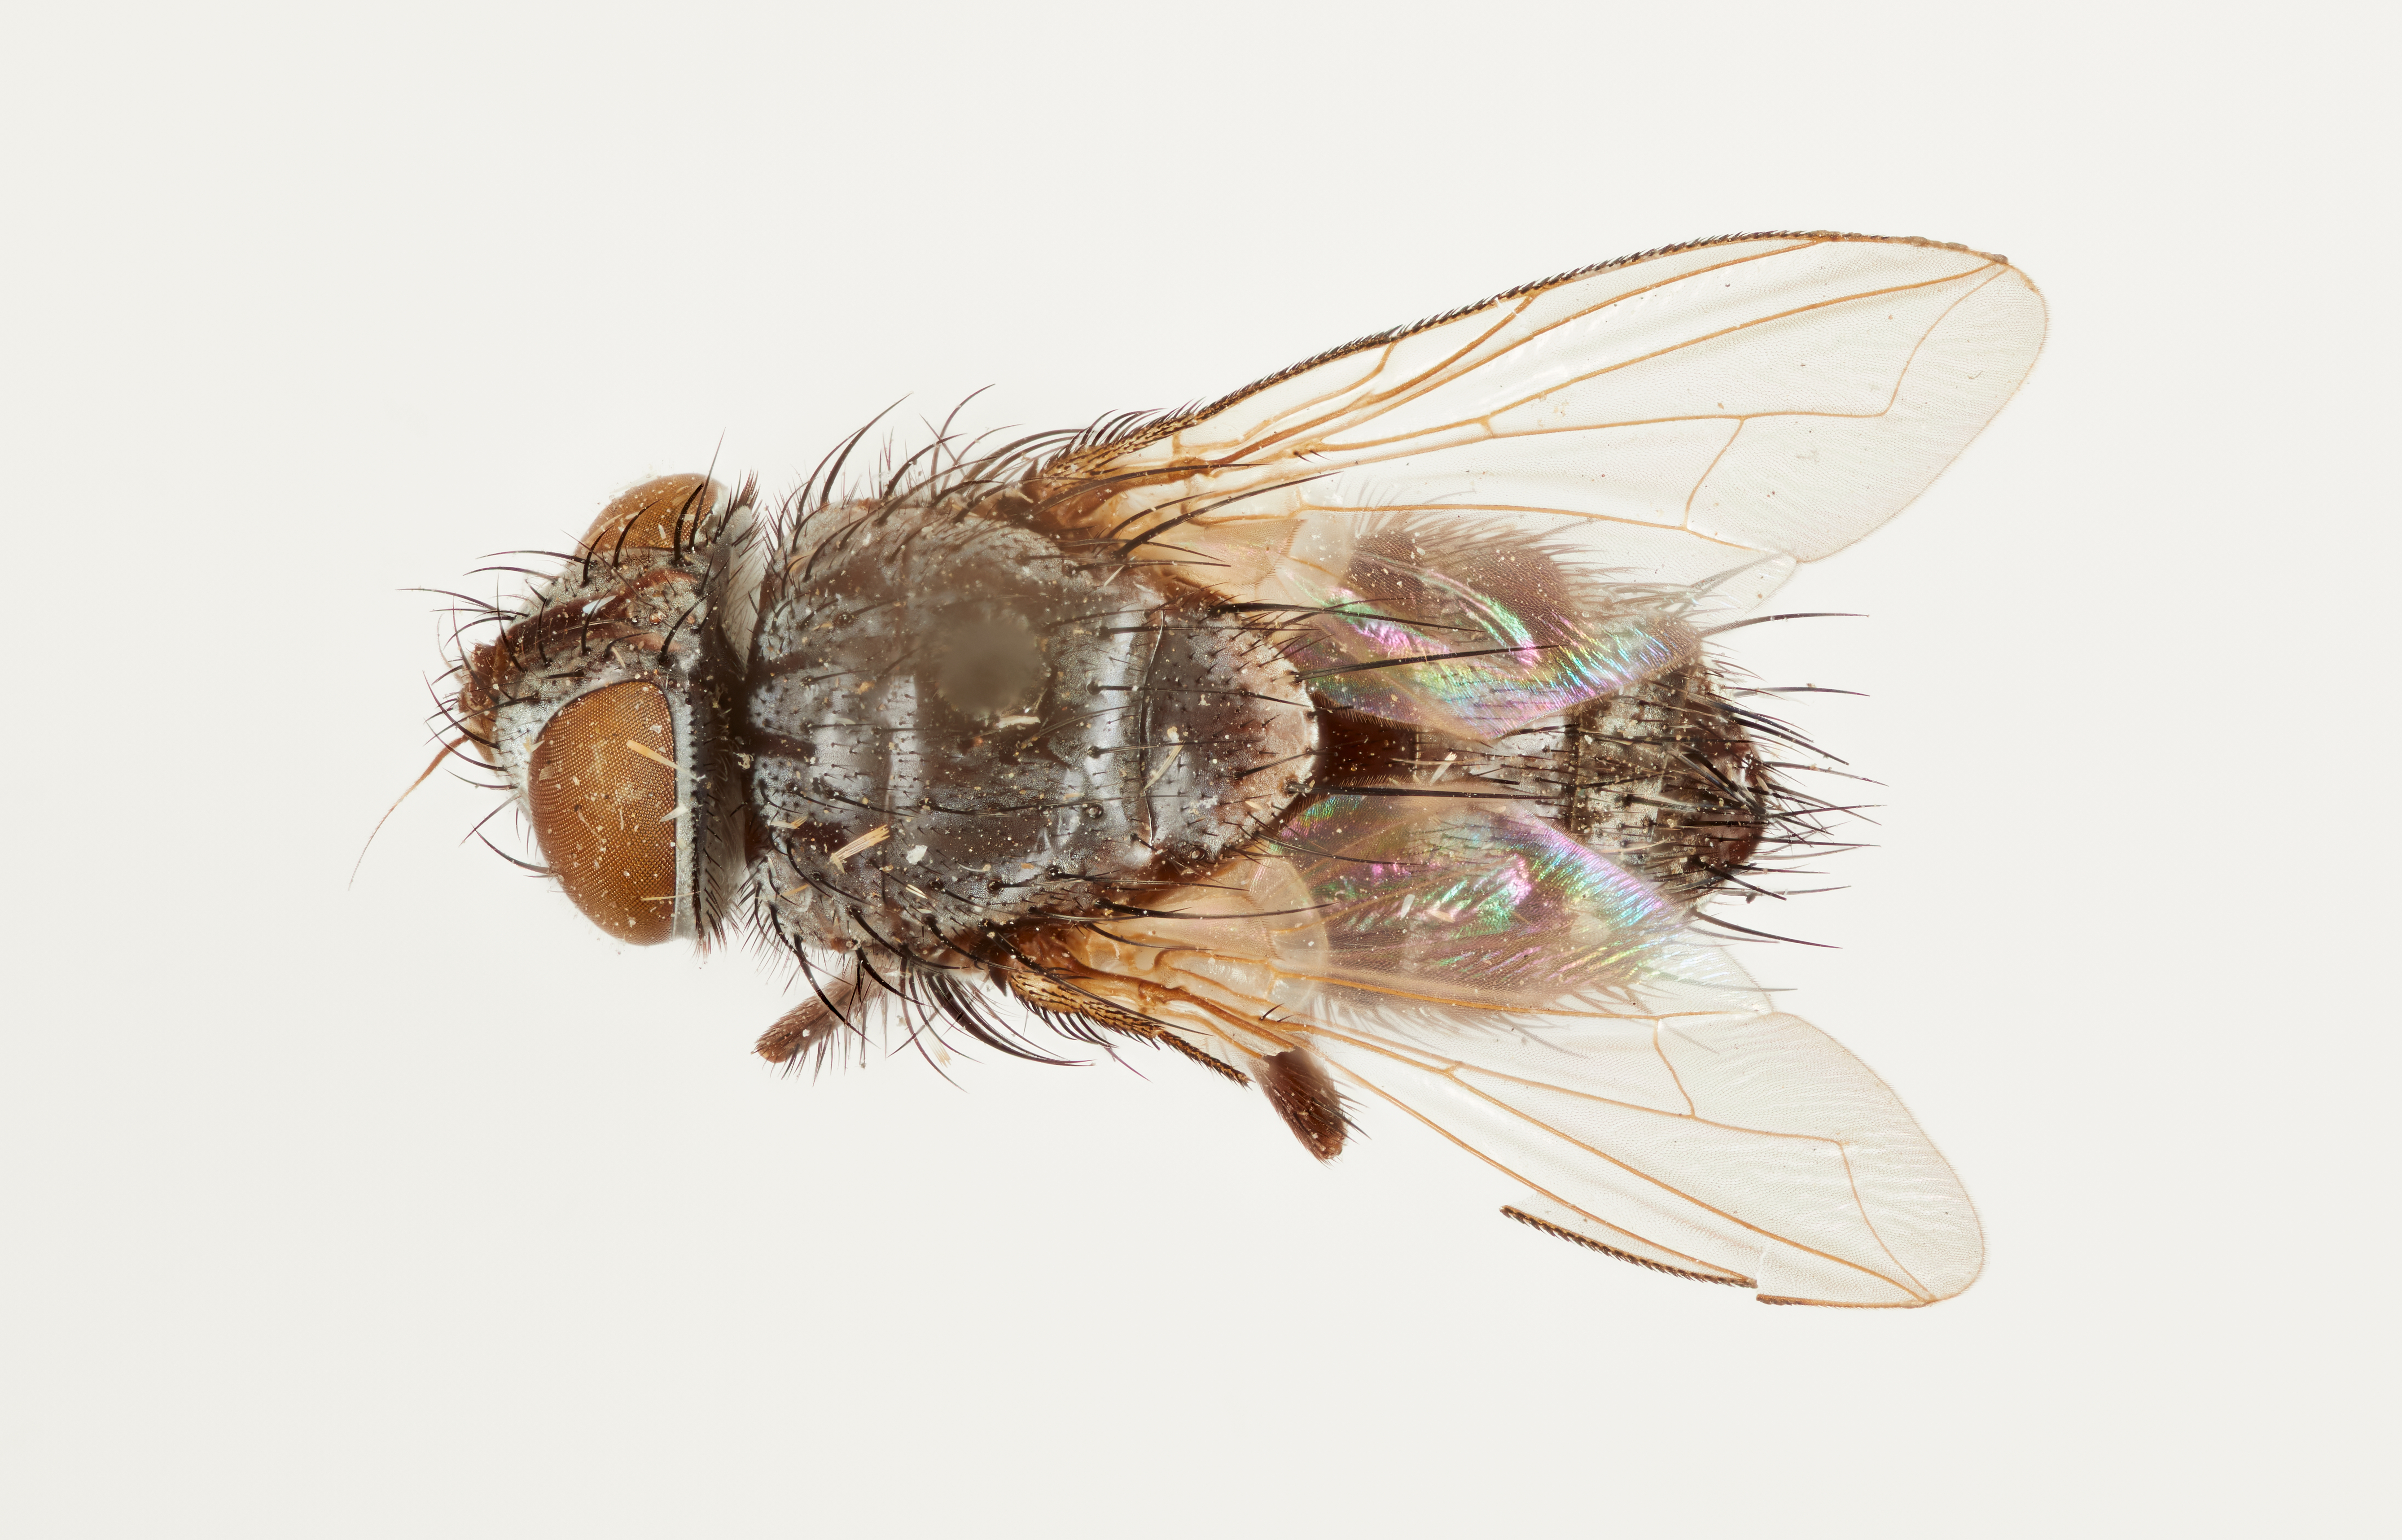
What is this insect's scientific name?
Phorocera erecta
